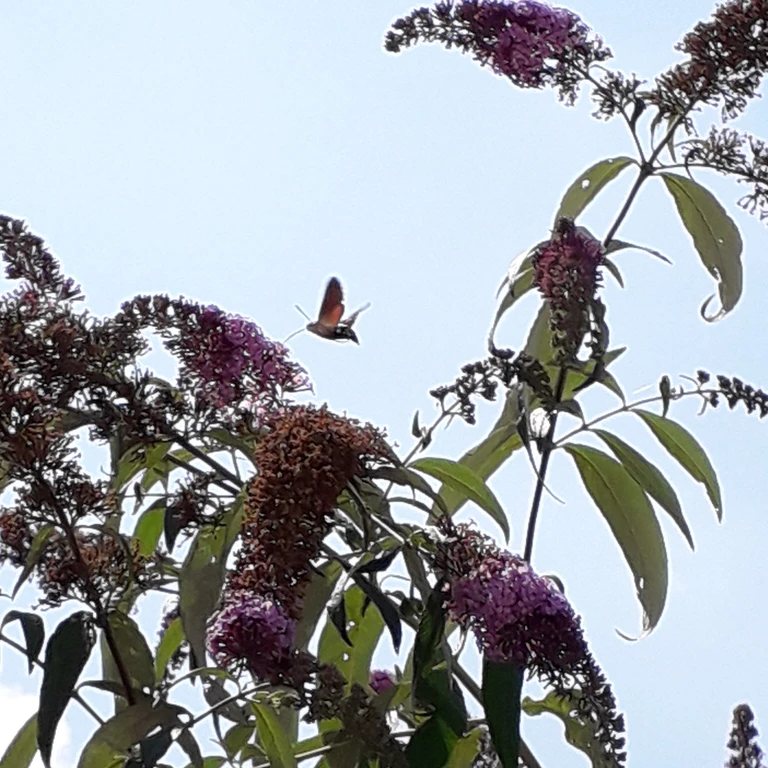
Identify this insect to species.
Macroglossum stellatarum
